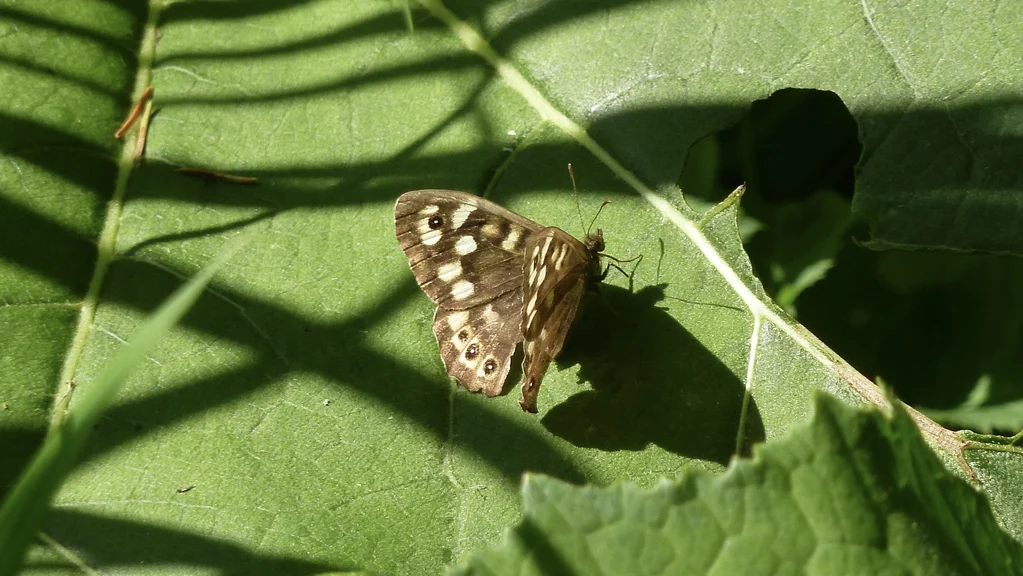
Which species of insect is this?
Pararge aegeria
